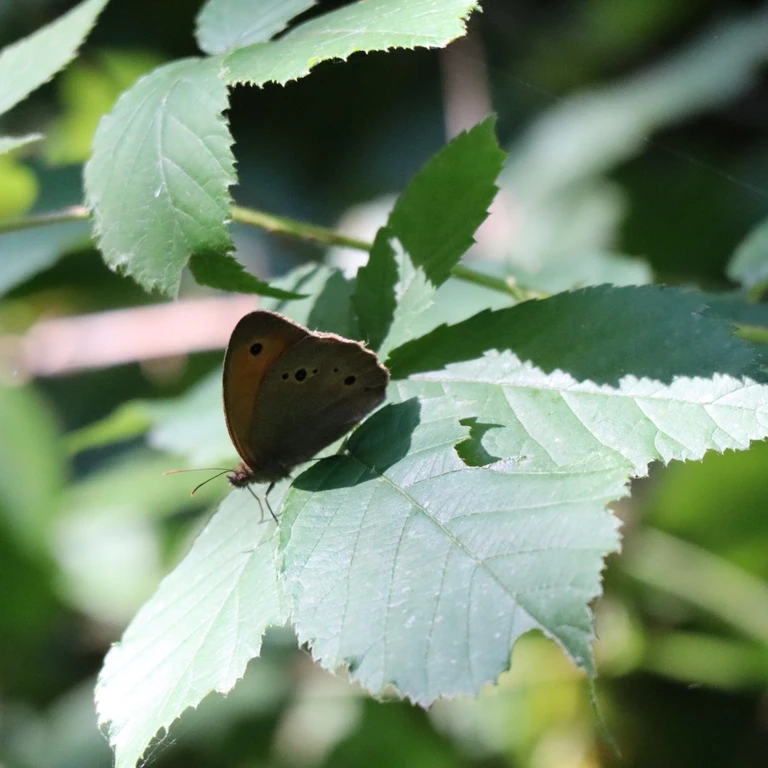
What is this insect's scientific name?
Maniola jurtina
